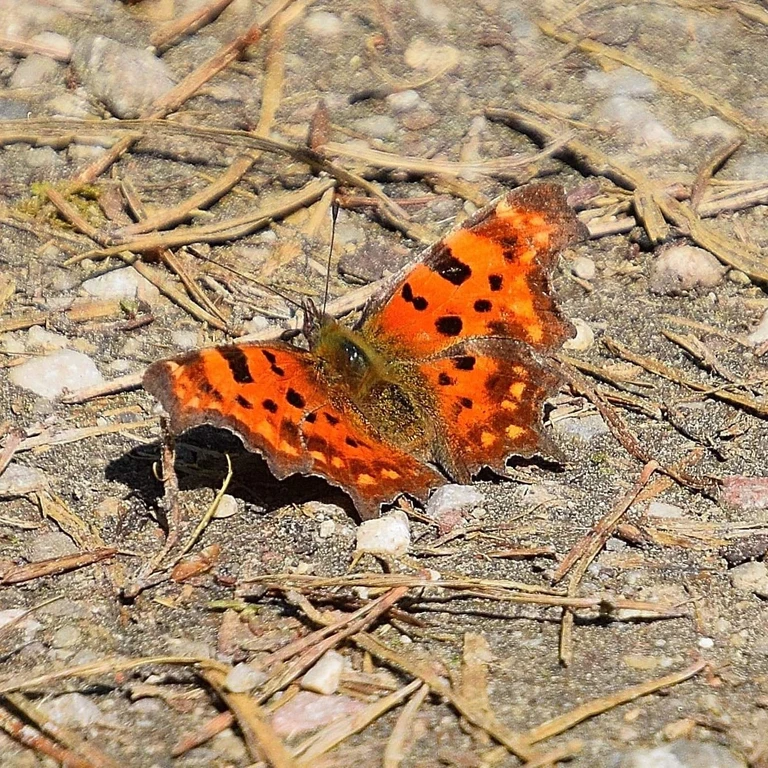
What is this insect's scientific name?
Polygonia c-album
